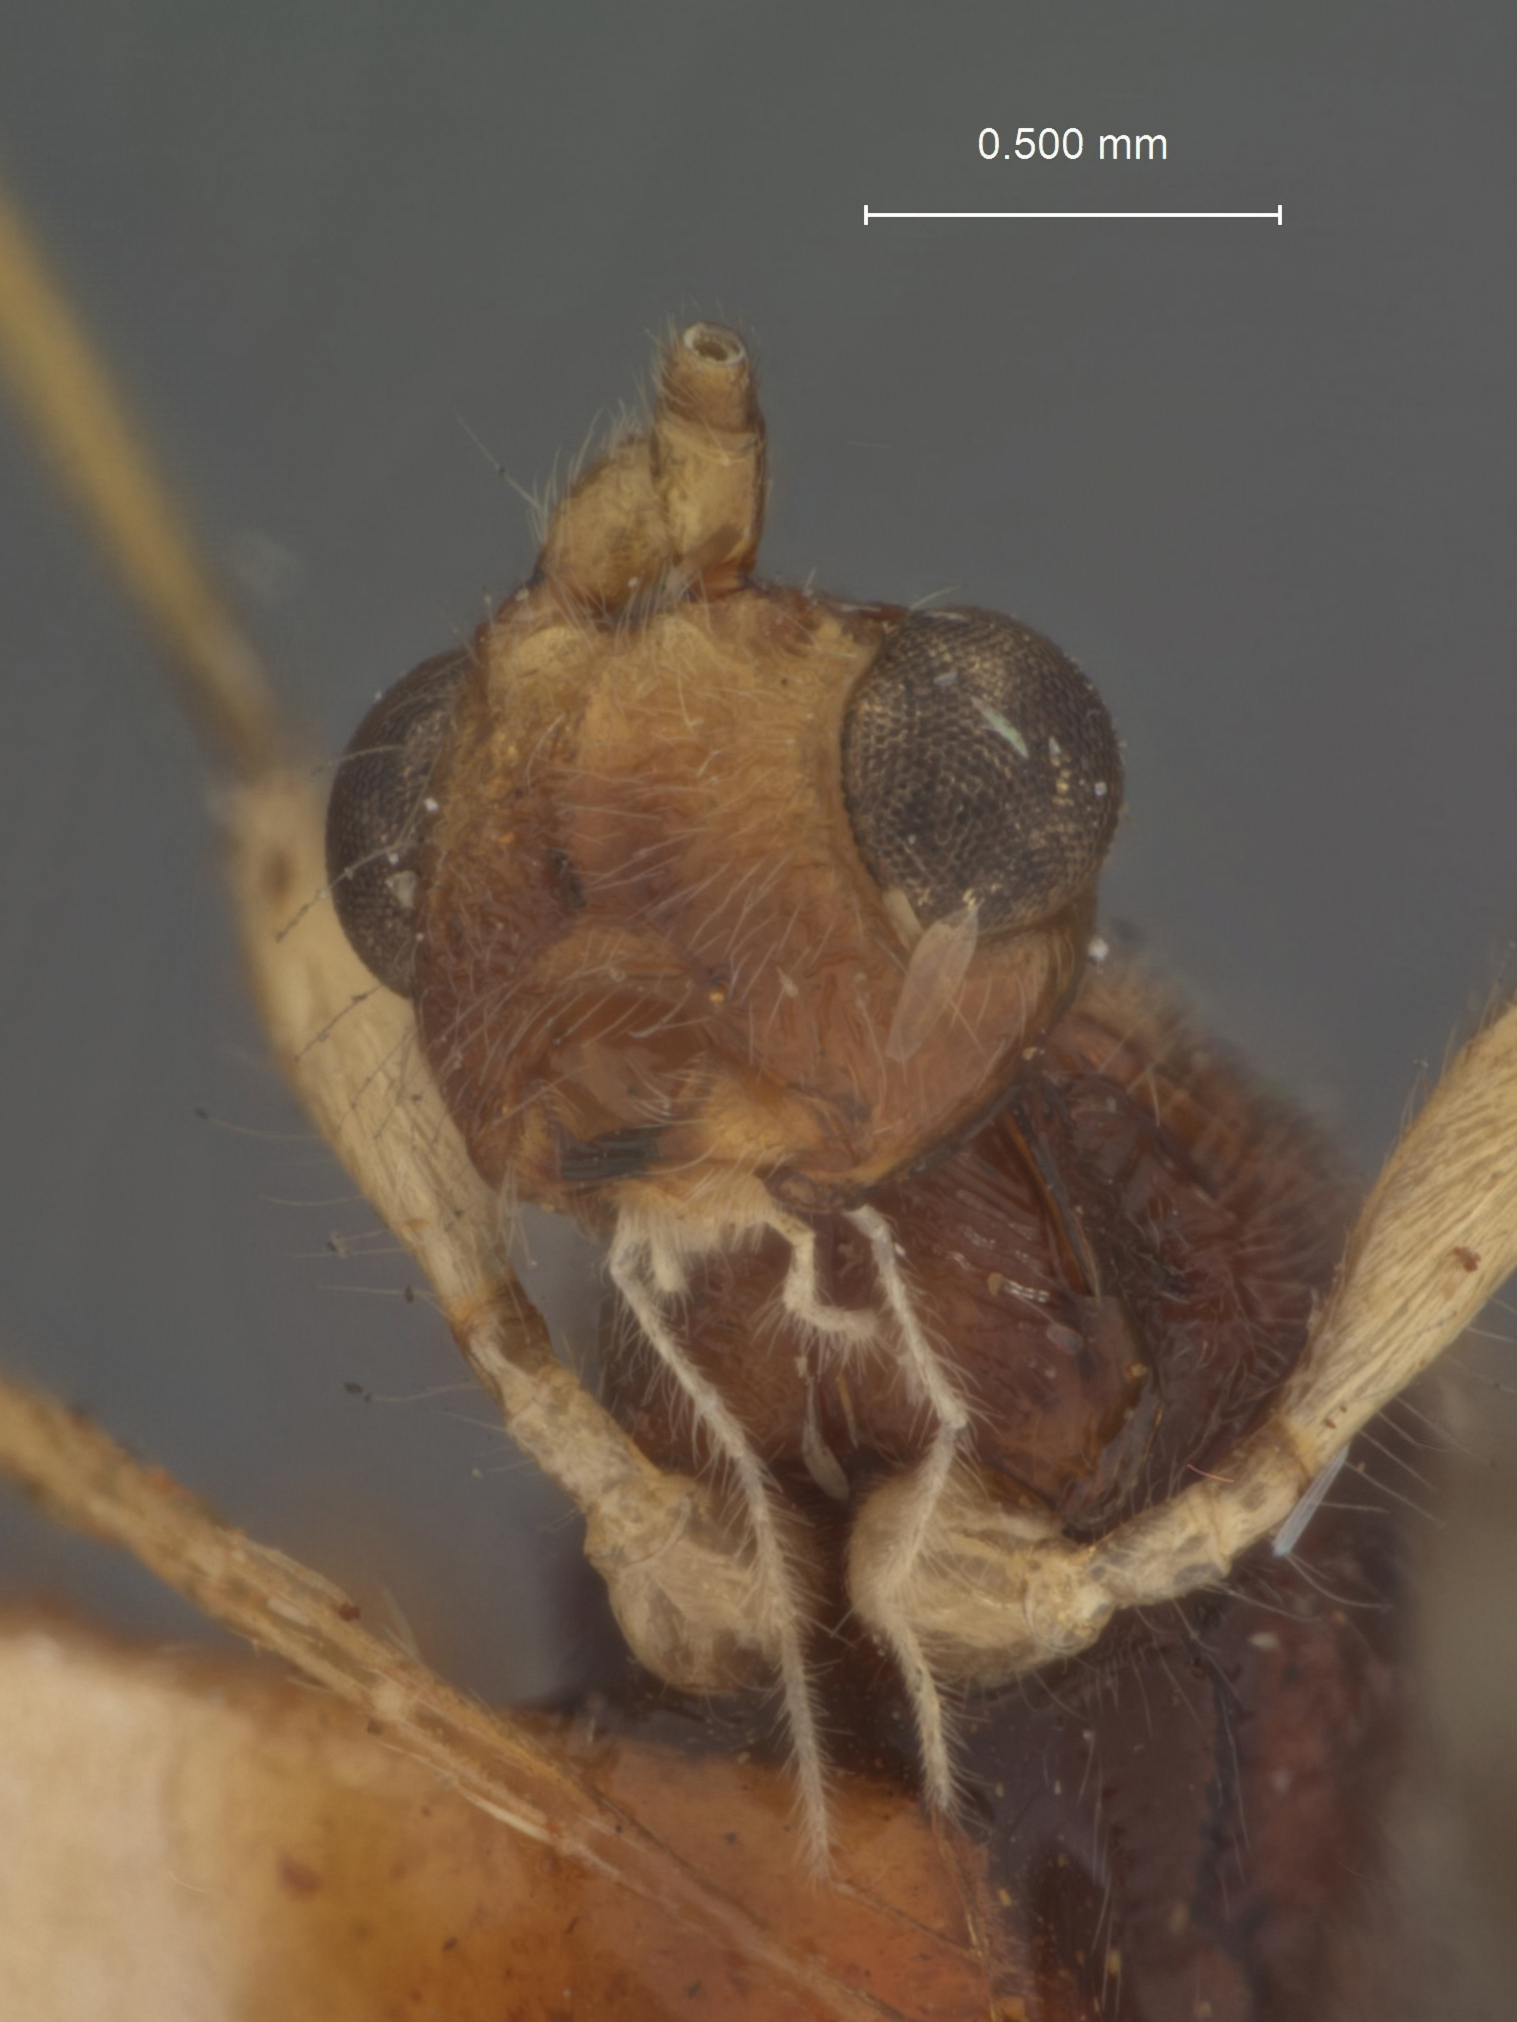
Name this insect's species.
Spathius drymus
